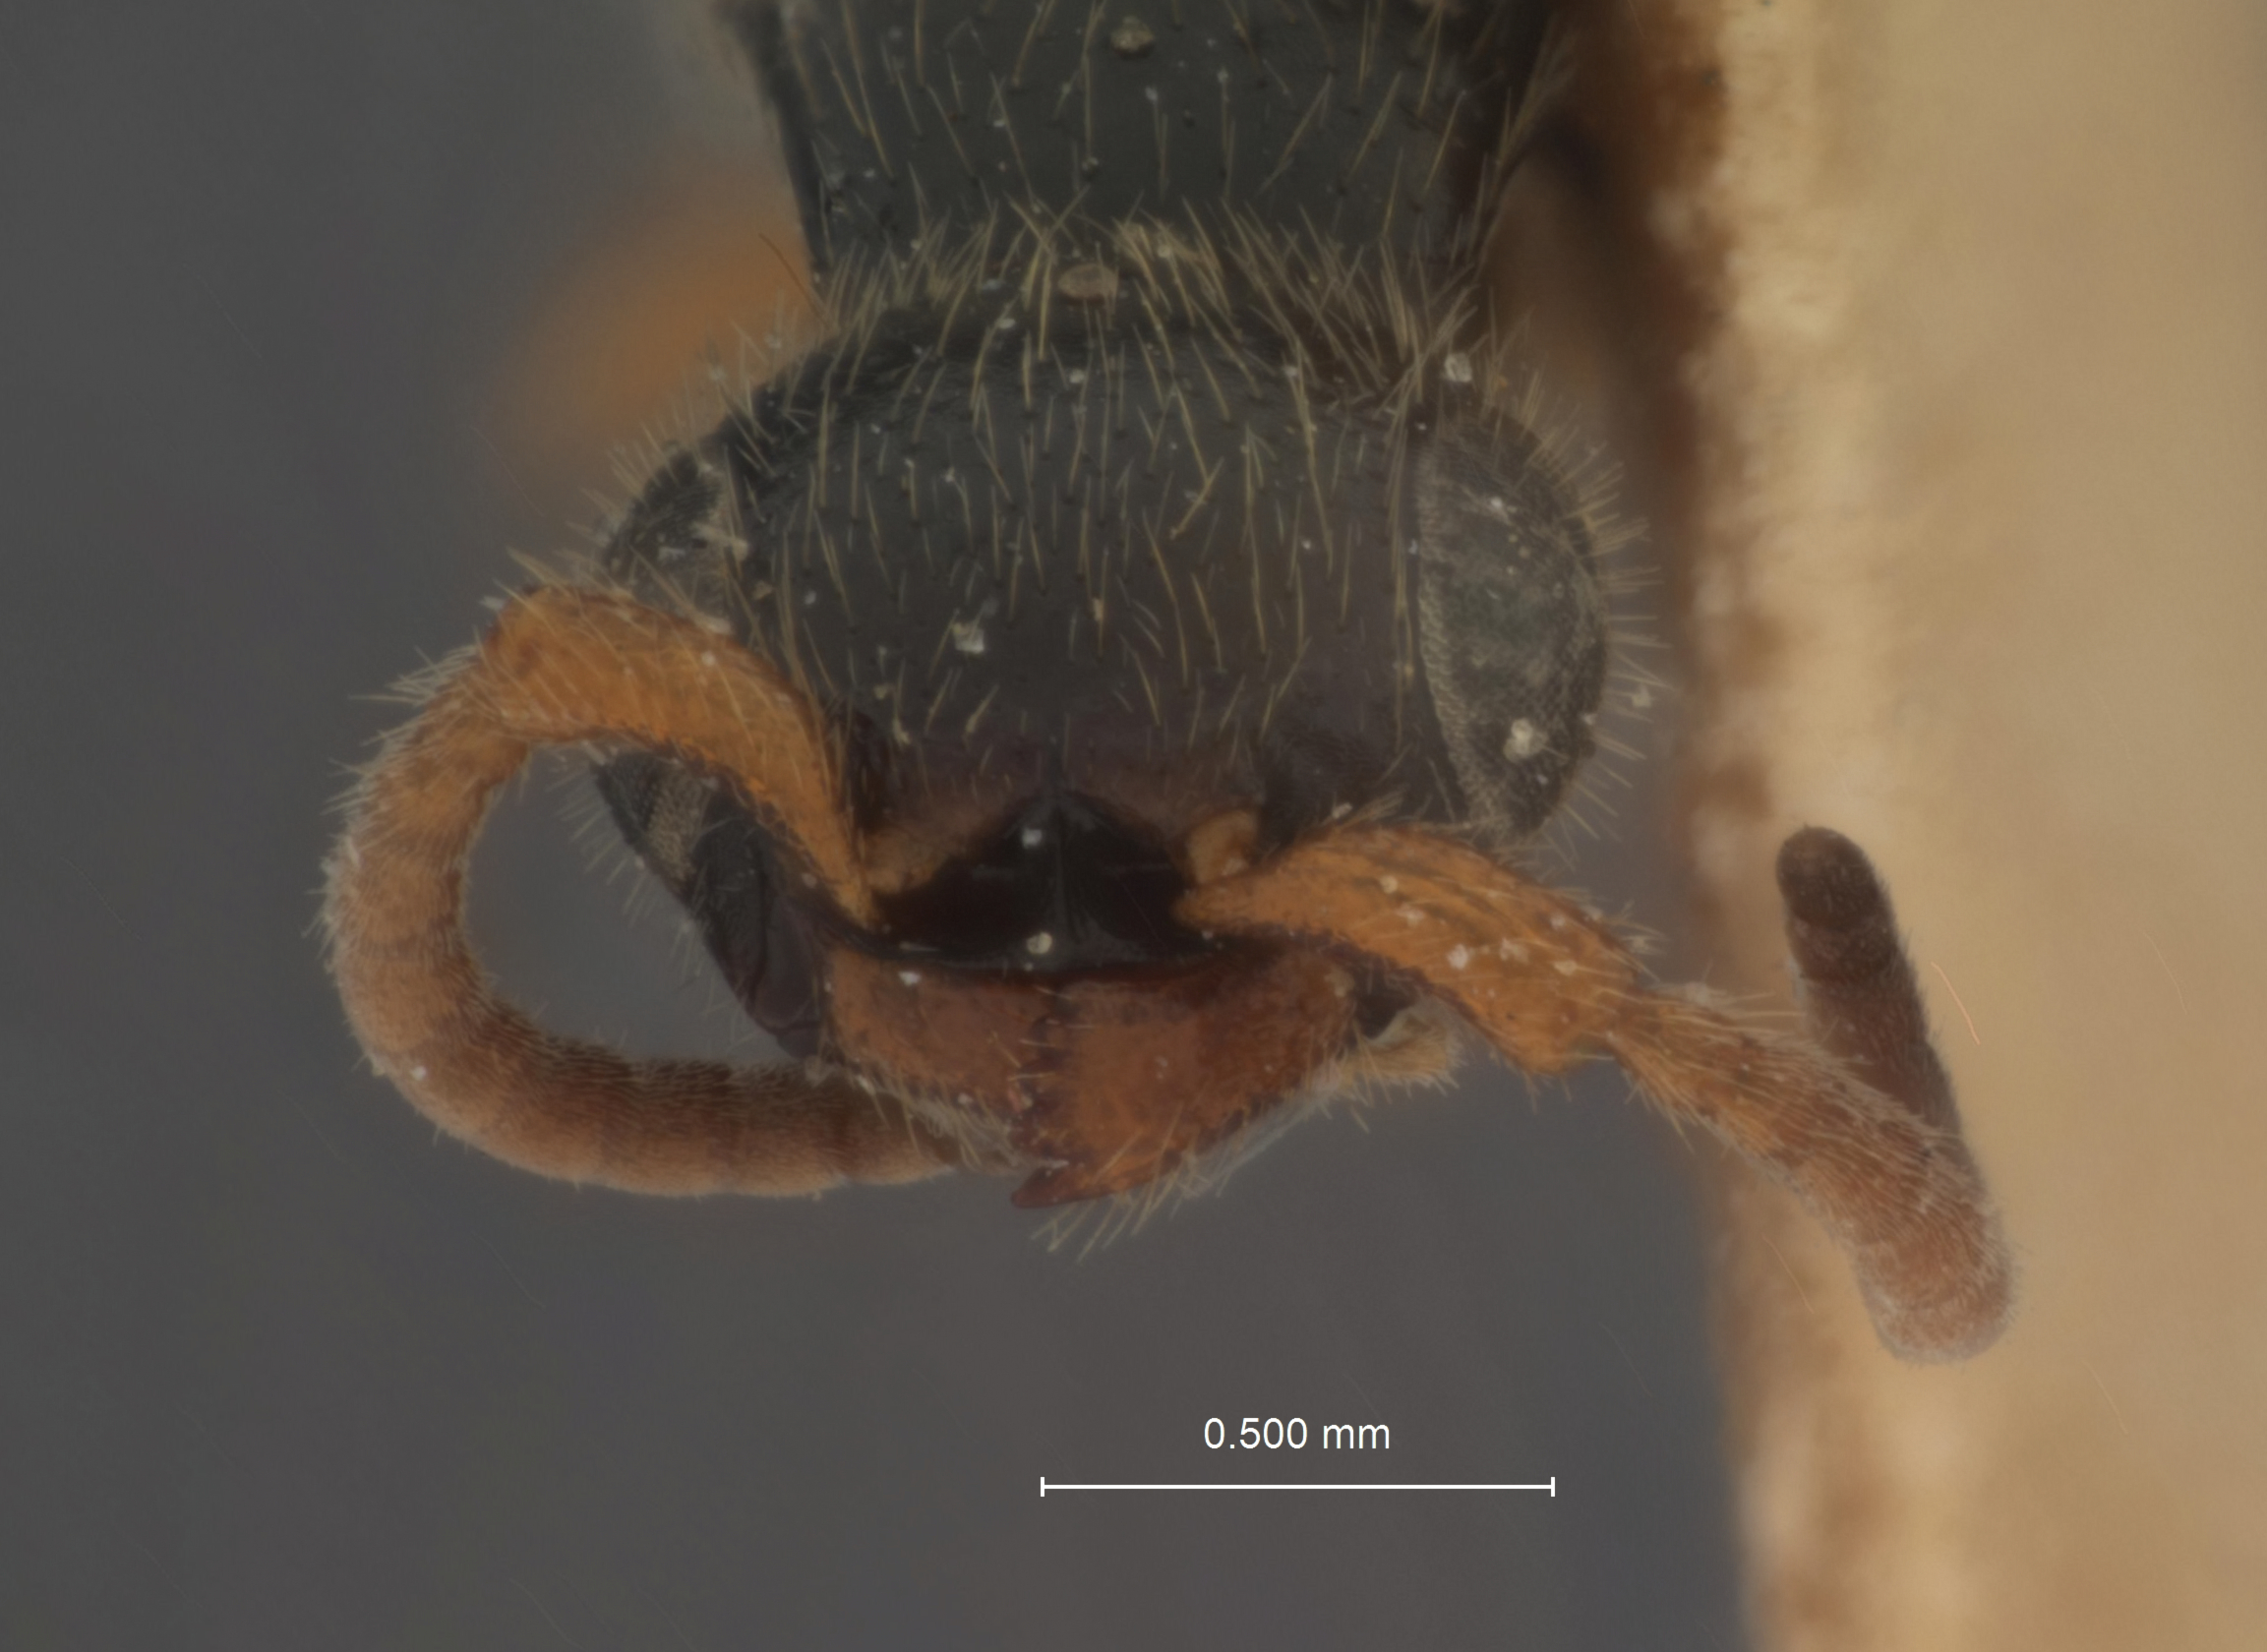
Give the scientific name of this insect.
Anisepyris pulchellus
